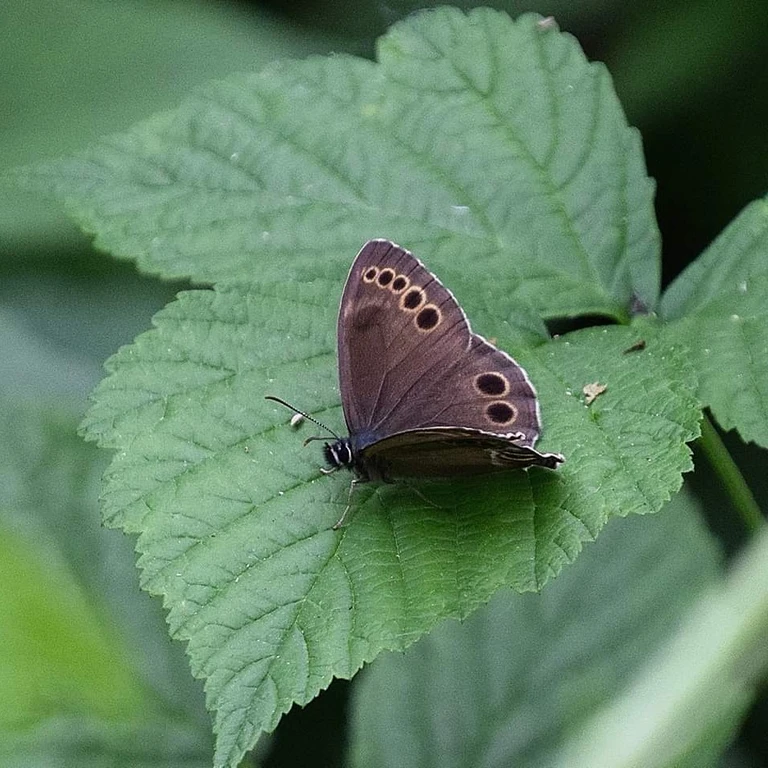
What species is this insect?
Lopinga achine (also Pararge achine)
